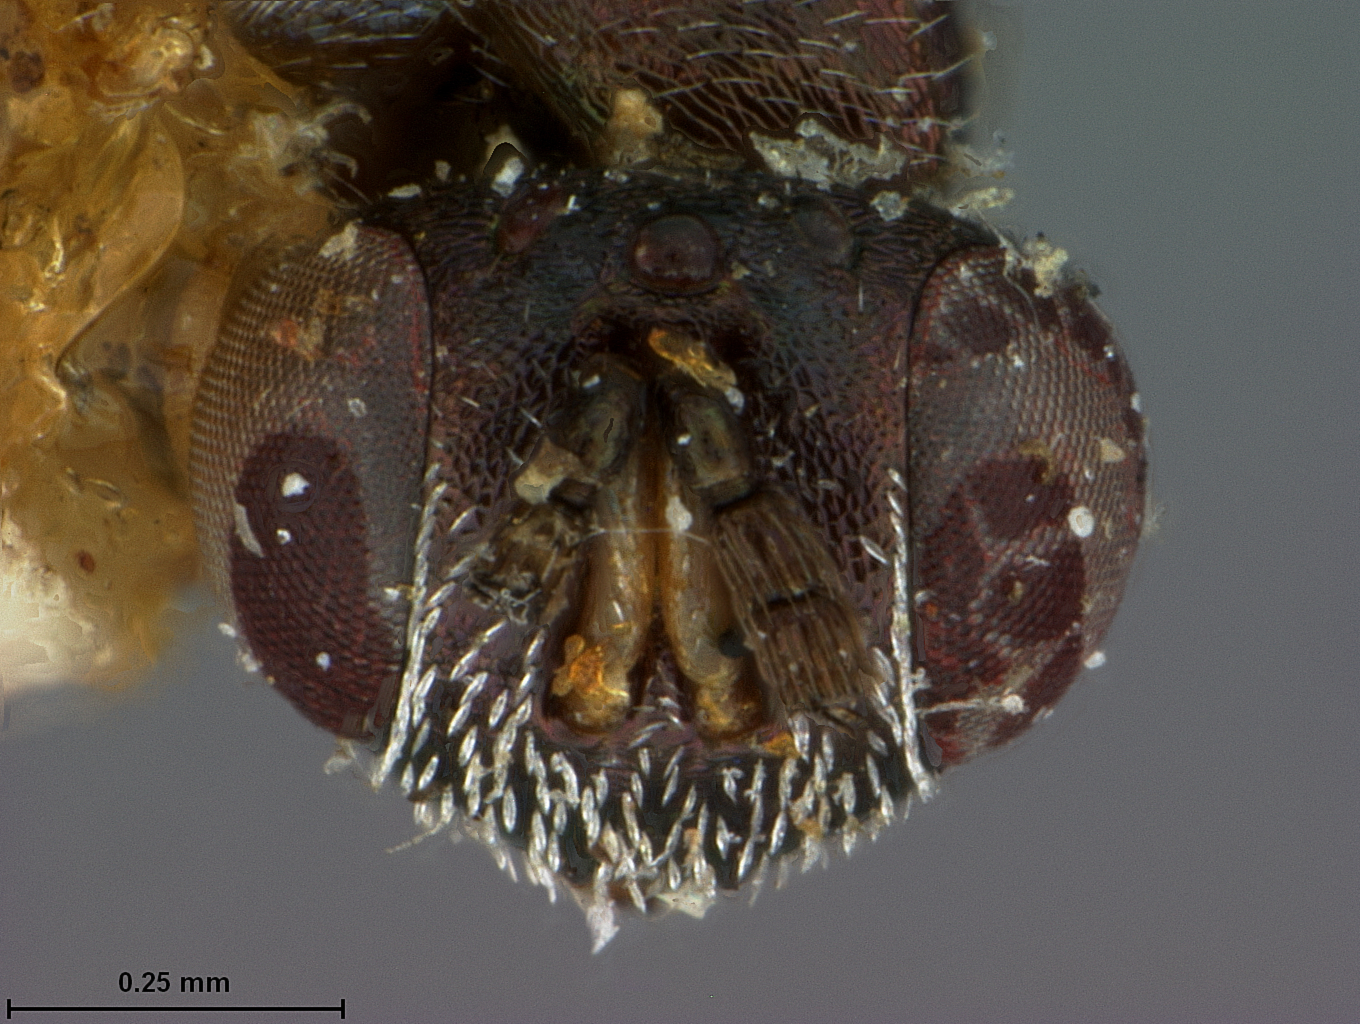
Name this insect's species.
Syntomaspis dryophantae
